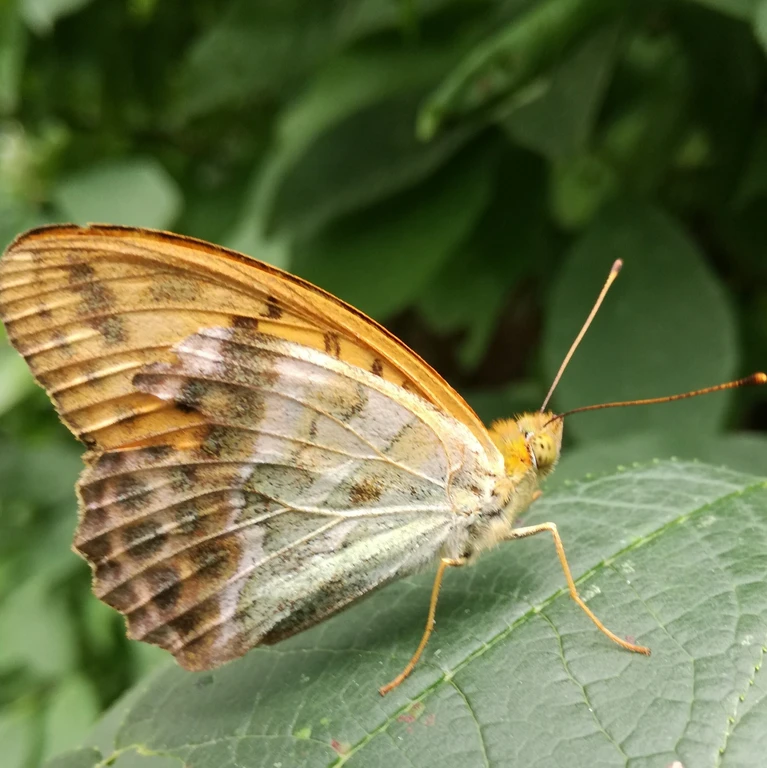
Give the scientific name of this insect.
Argynnis paphia
